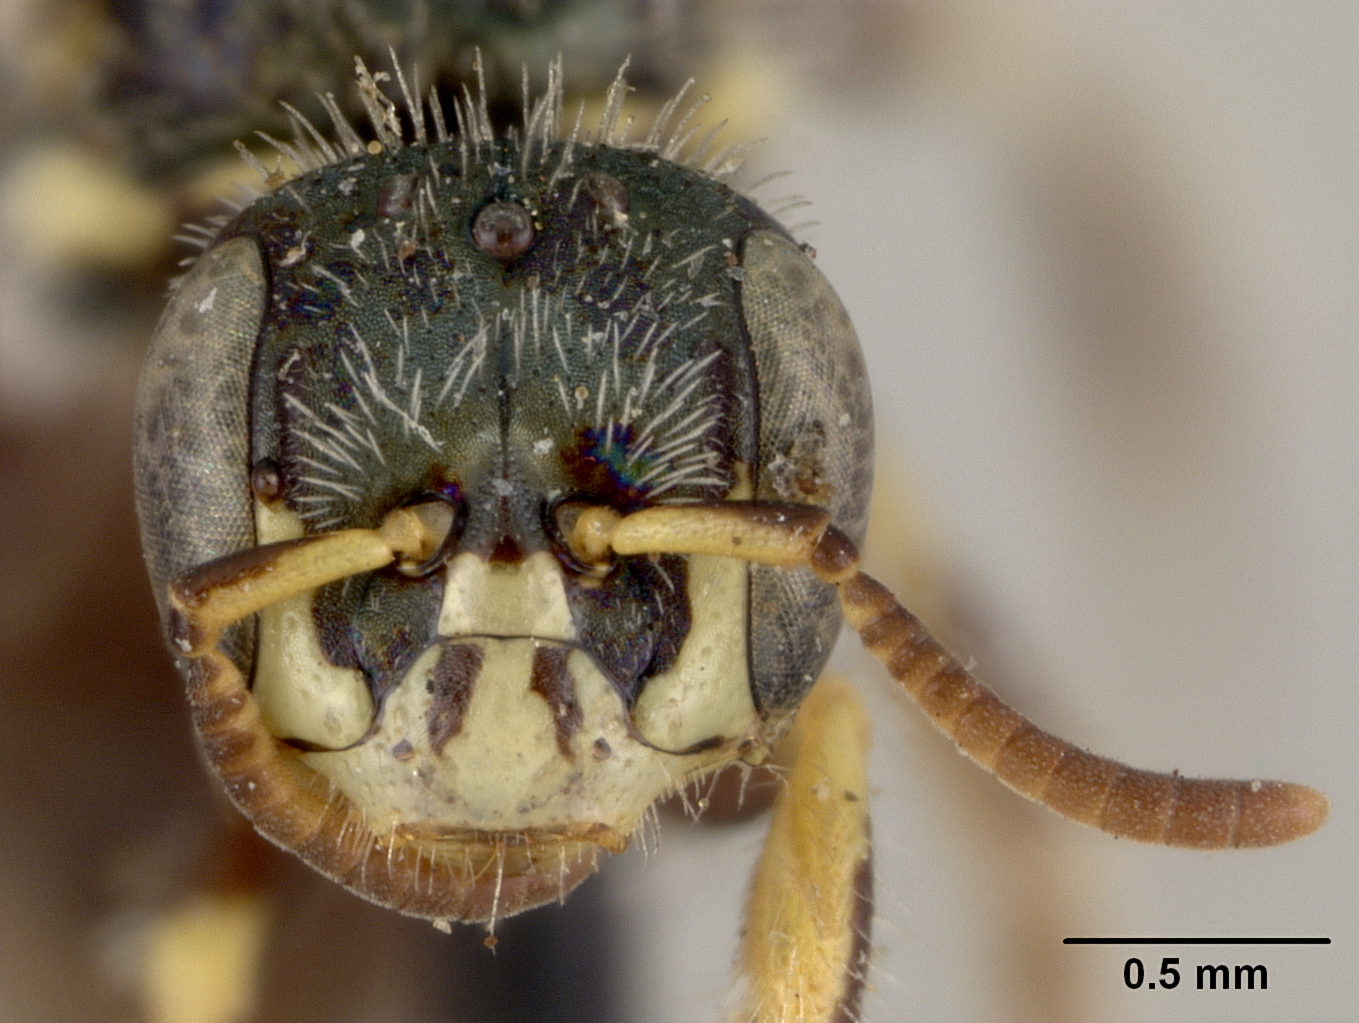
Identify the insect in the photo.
Perdita swenki
